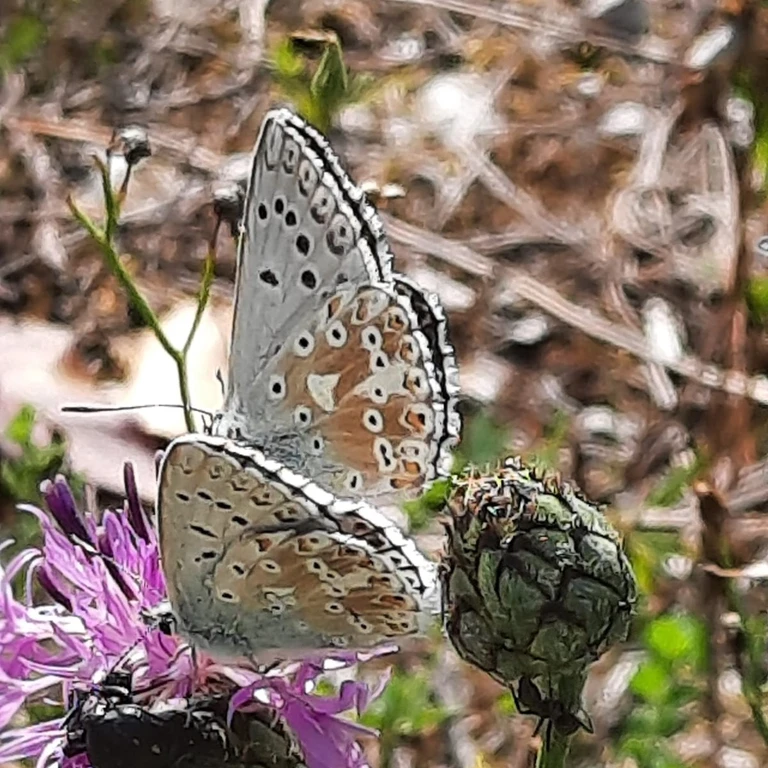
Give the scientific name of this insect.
Lysandra coridon
